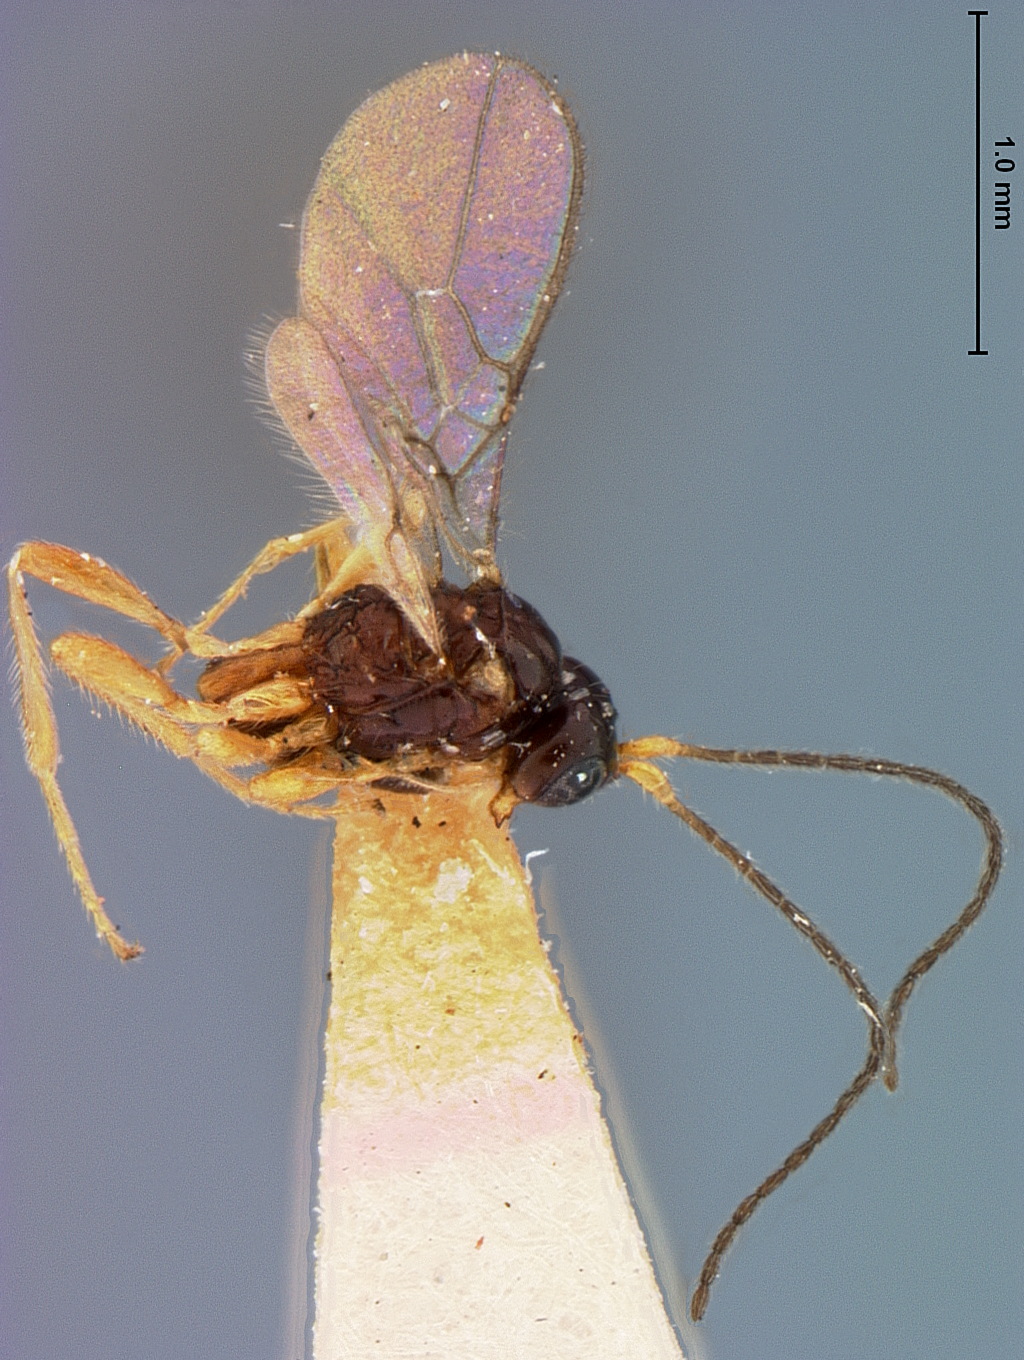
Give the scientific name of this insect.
Aspilota parallela
